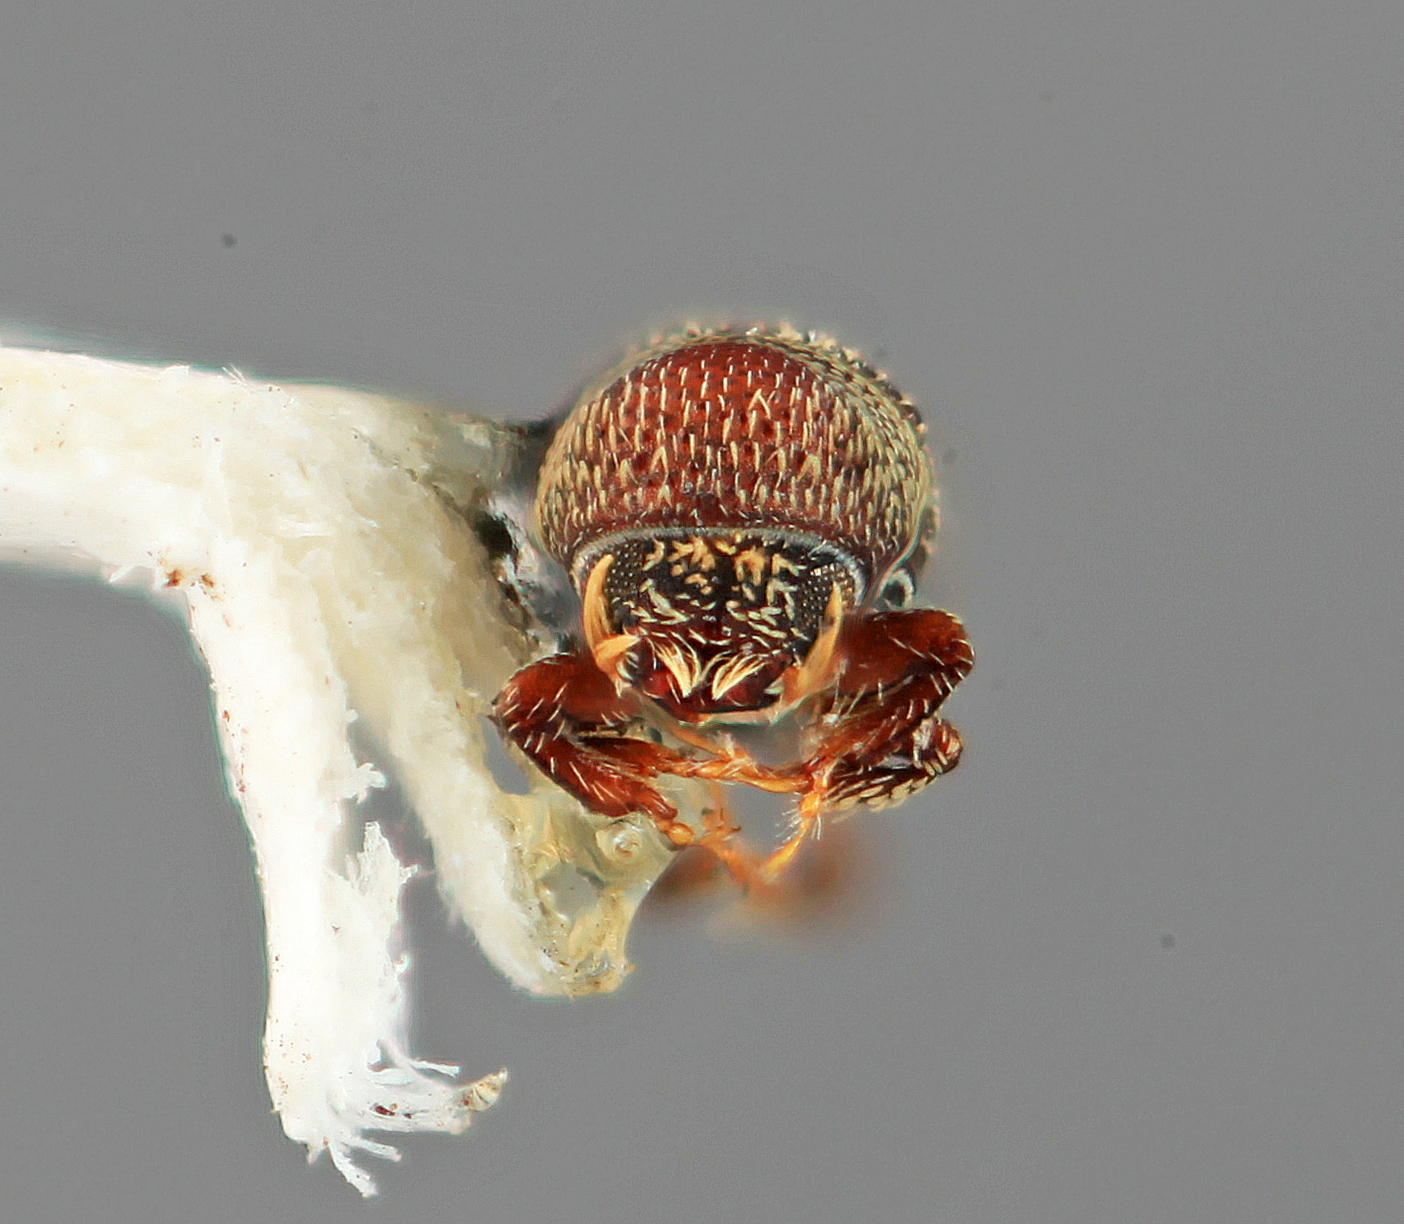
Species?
Micracisella vescula (also Micracis vescula)
